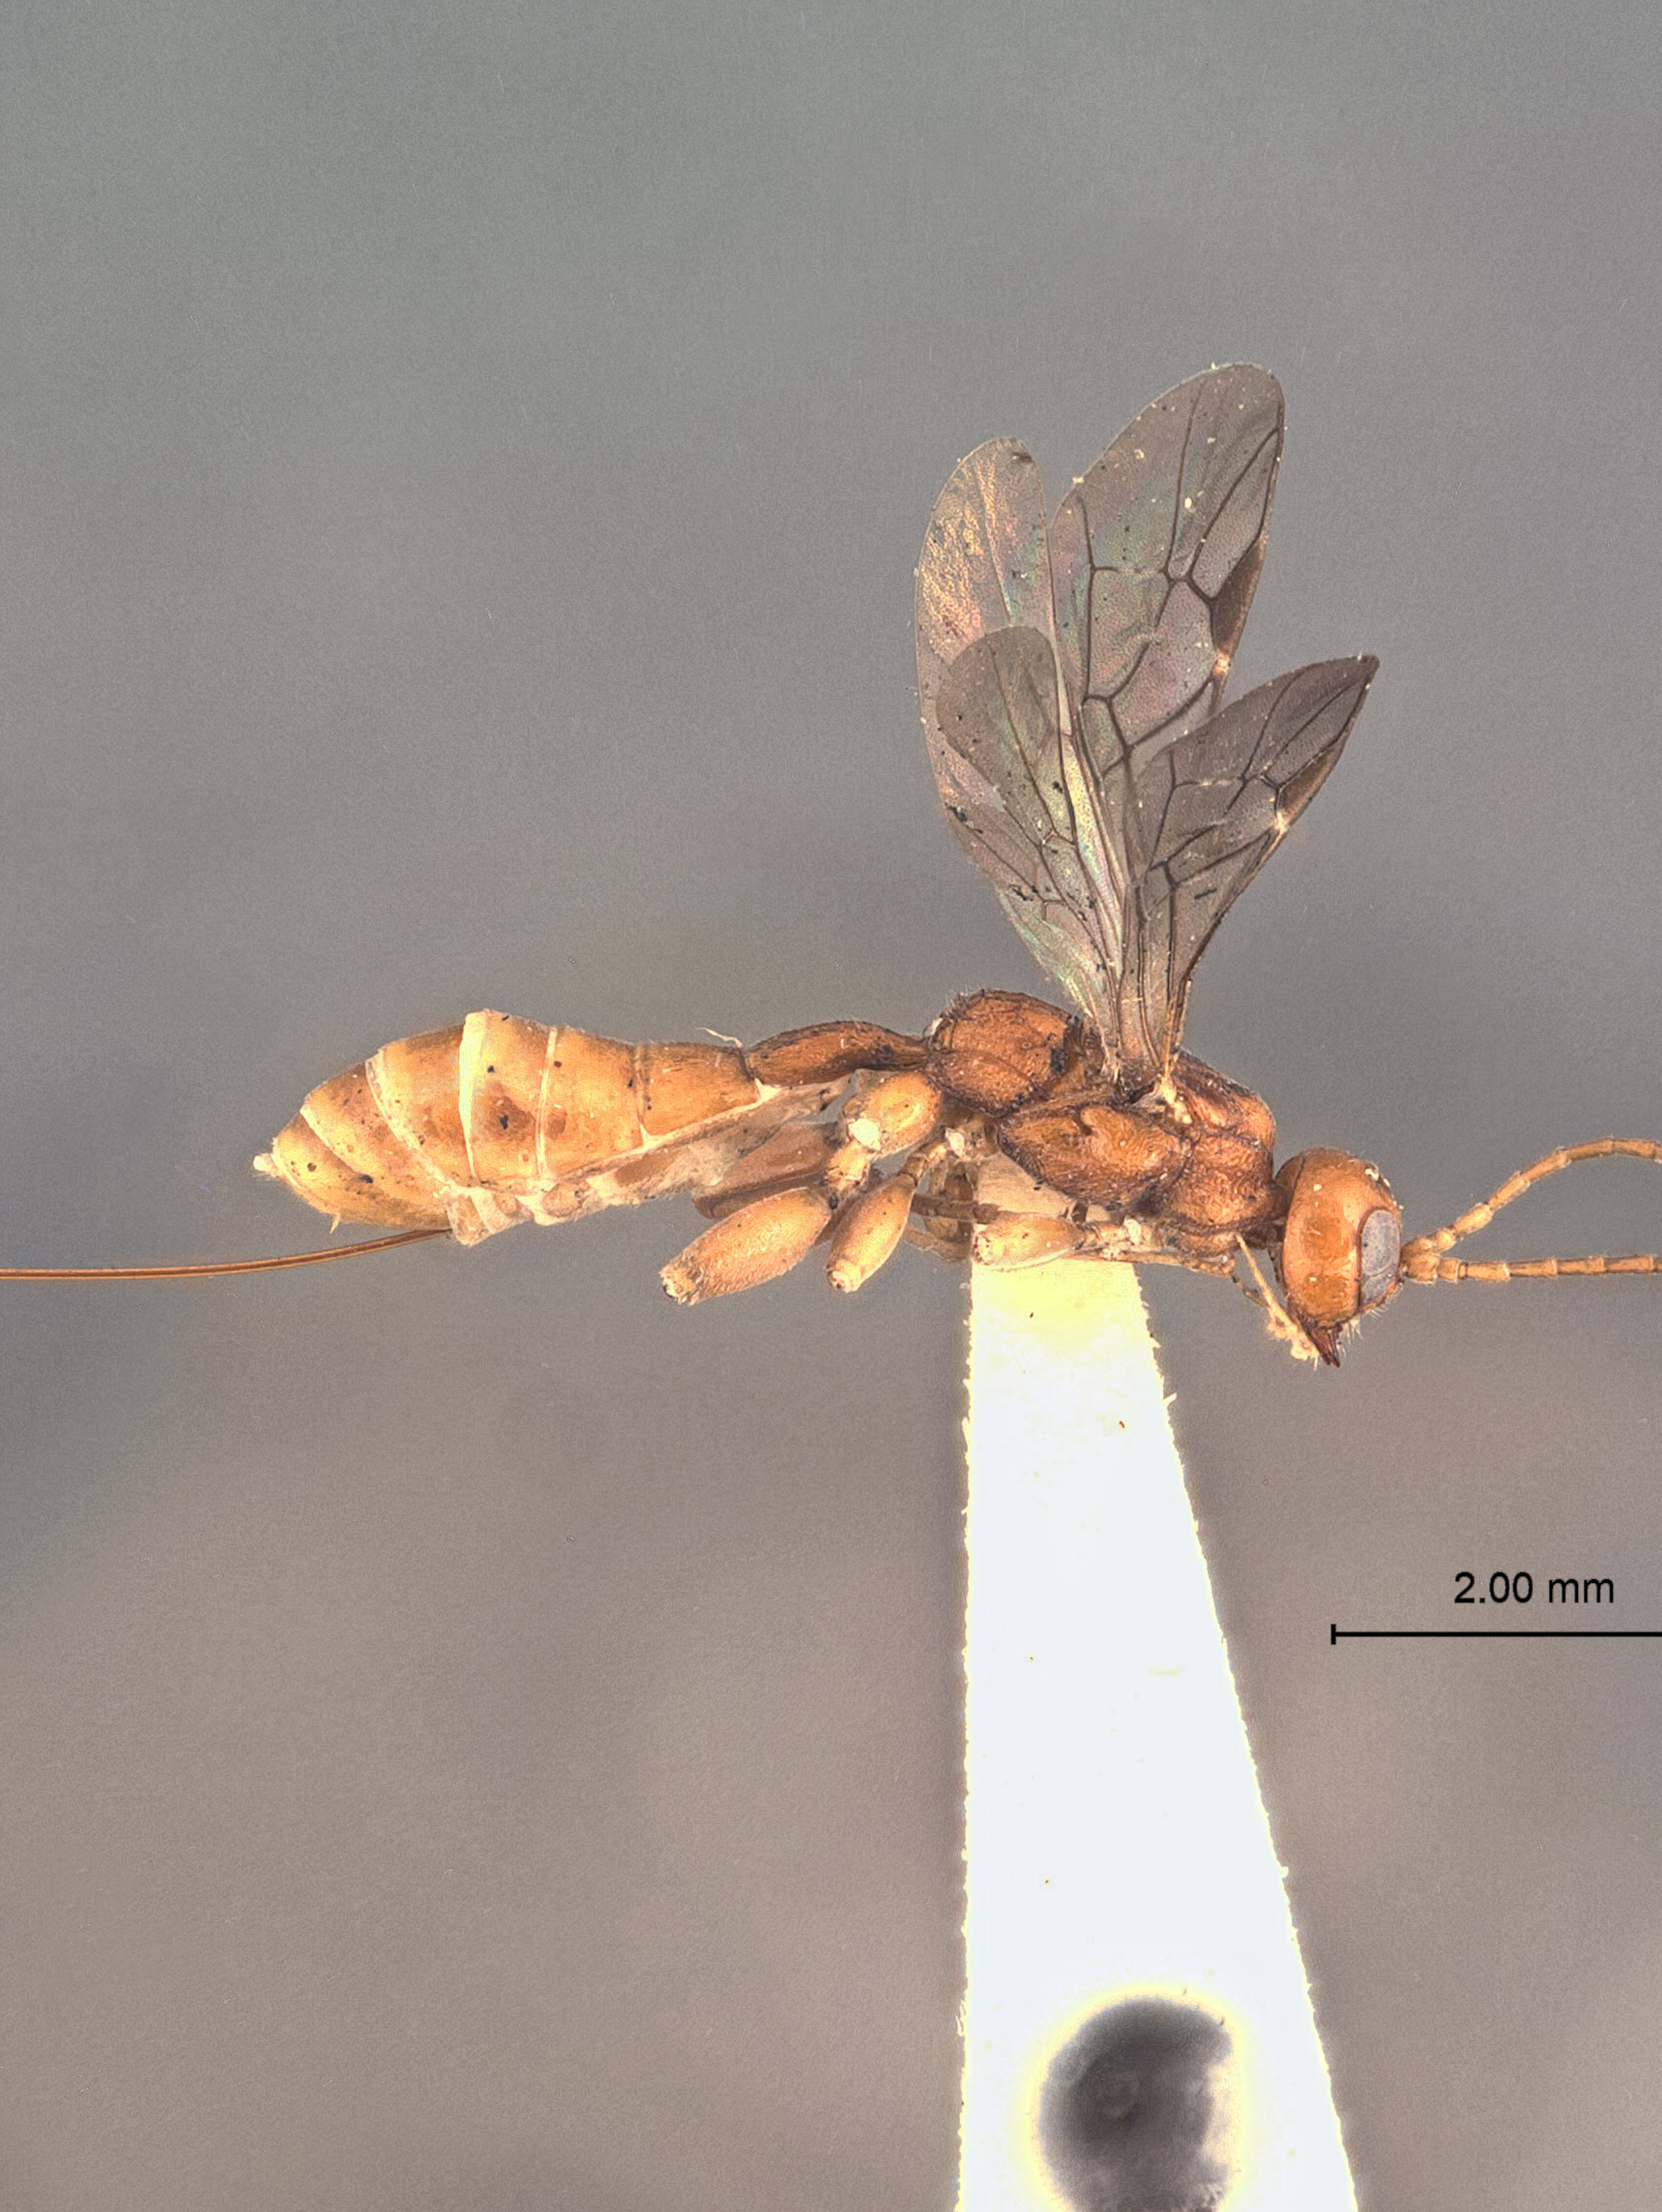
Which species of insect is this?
Odontocolon polymorphum
